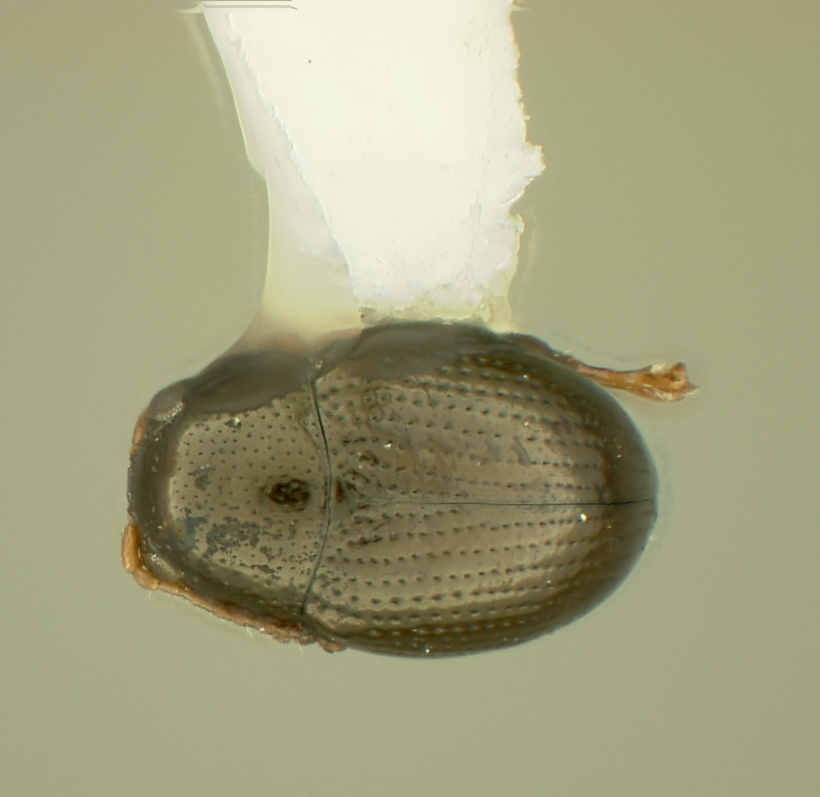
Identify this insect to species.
Chaetocnema vesca
